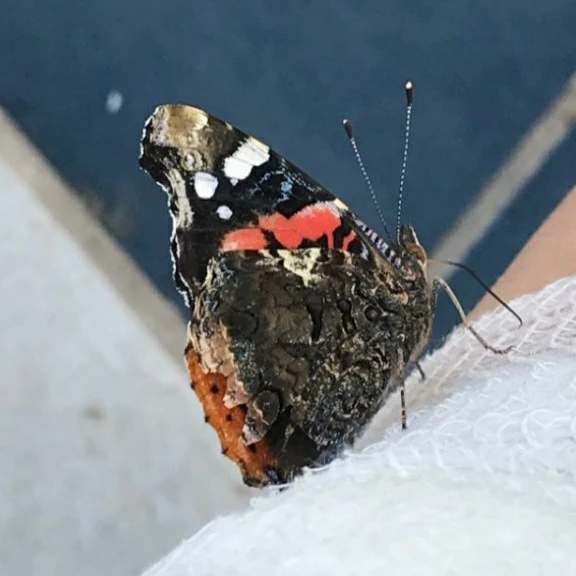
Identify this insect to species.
Vanessa atalanta
